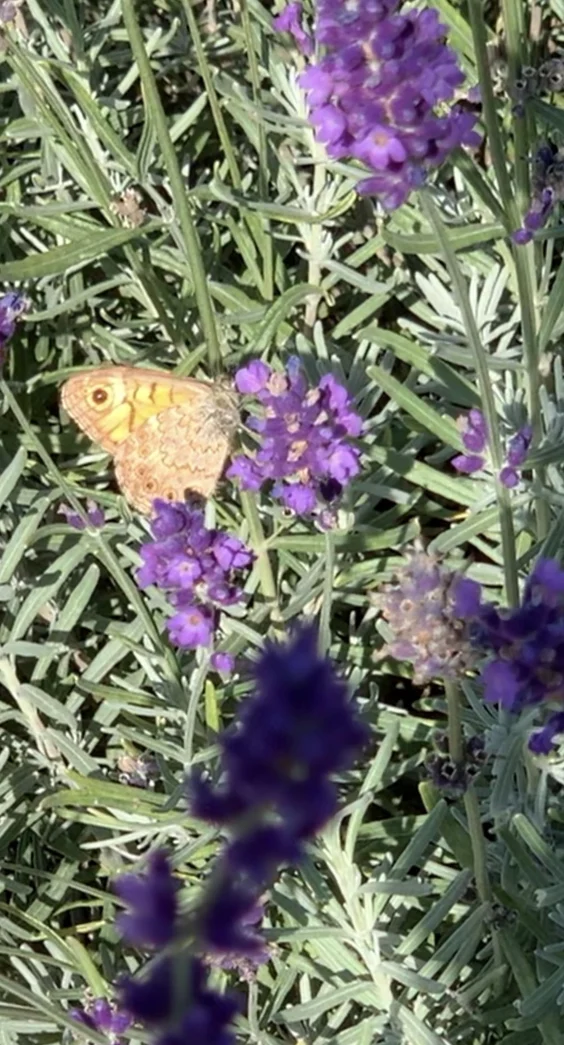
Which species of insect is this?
Lasiommata megera (also Pararge megera)
